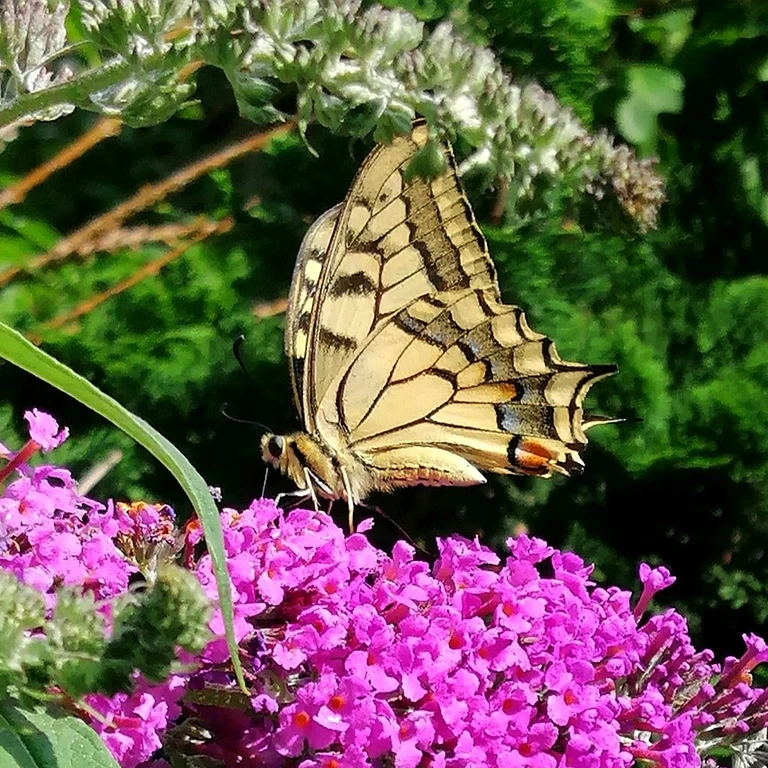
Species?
Papilio machaon
